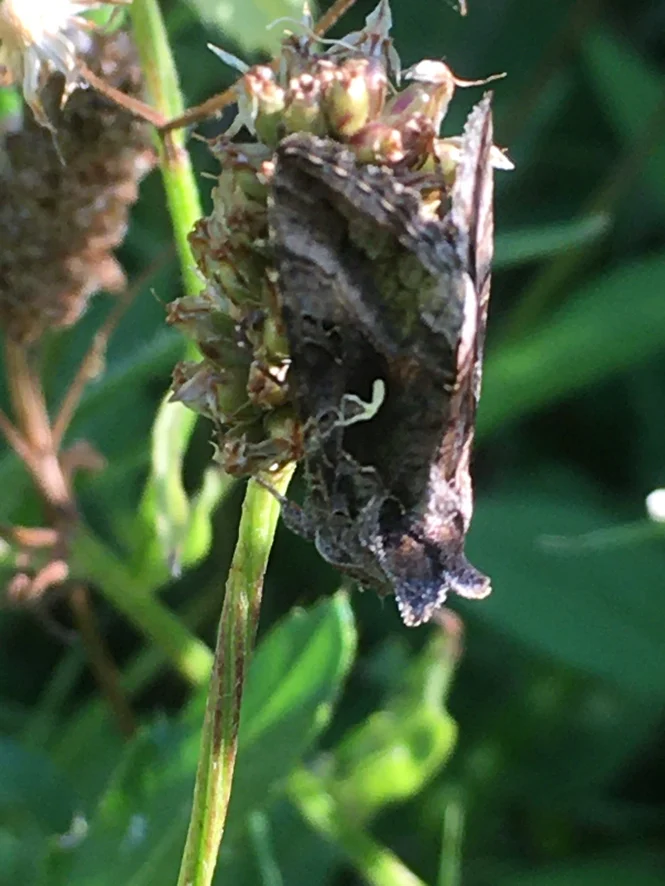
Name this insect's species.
Autographa gamma
